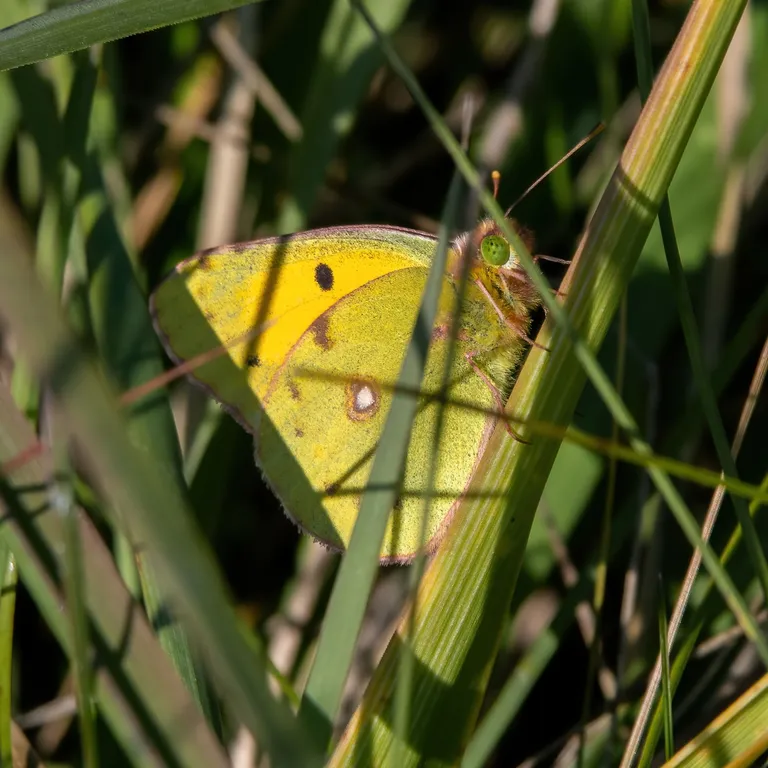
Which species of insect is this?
Colias croceus
